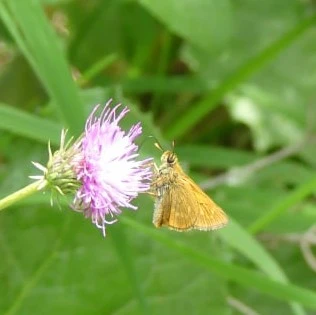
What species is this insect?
Ochlodes sylvanus (also Ochlodes venata)
